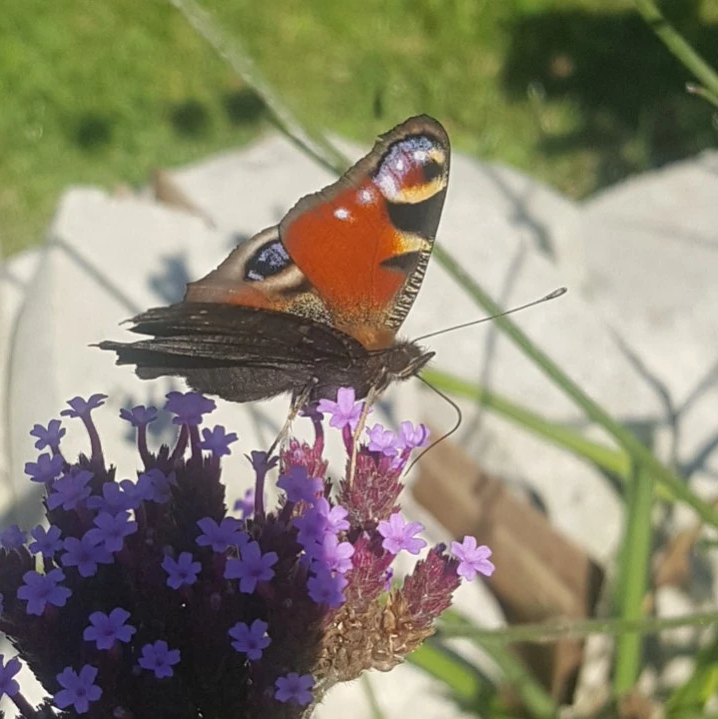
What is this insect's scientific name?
Aglais io
